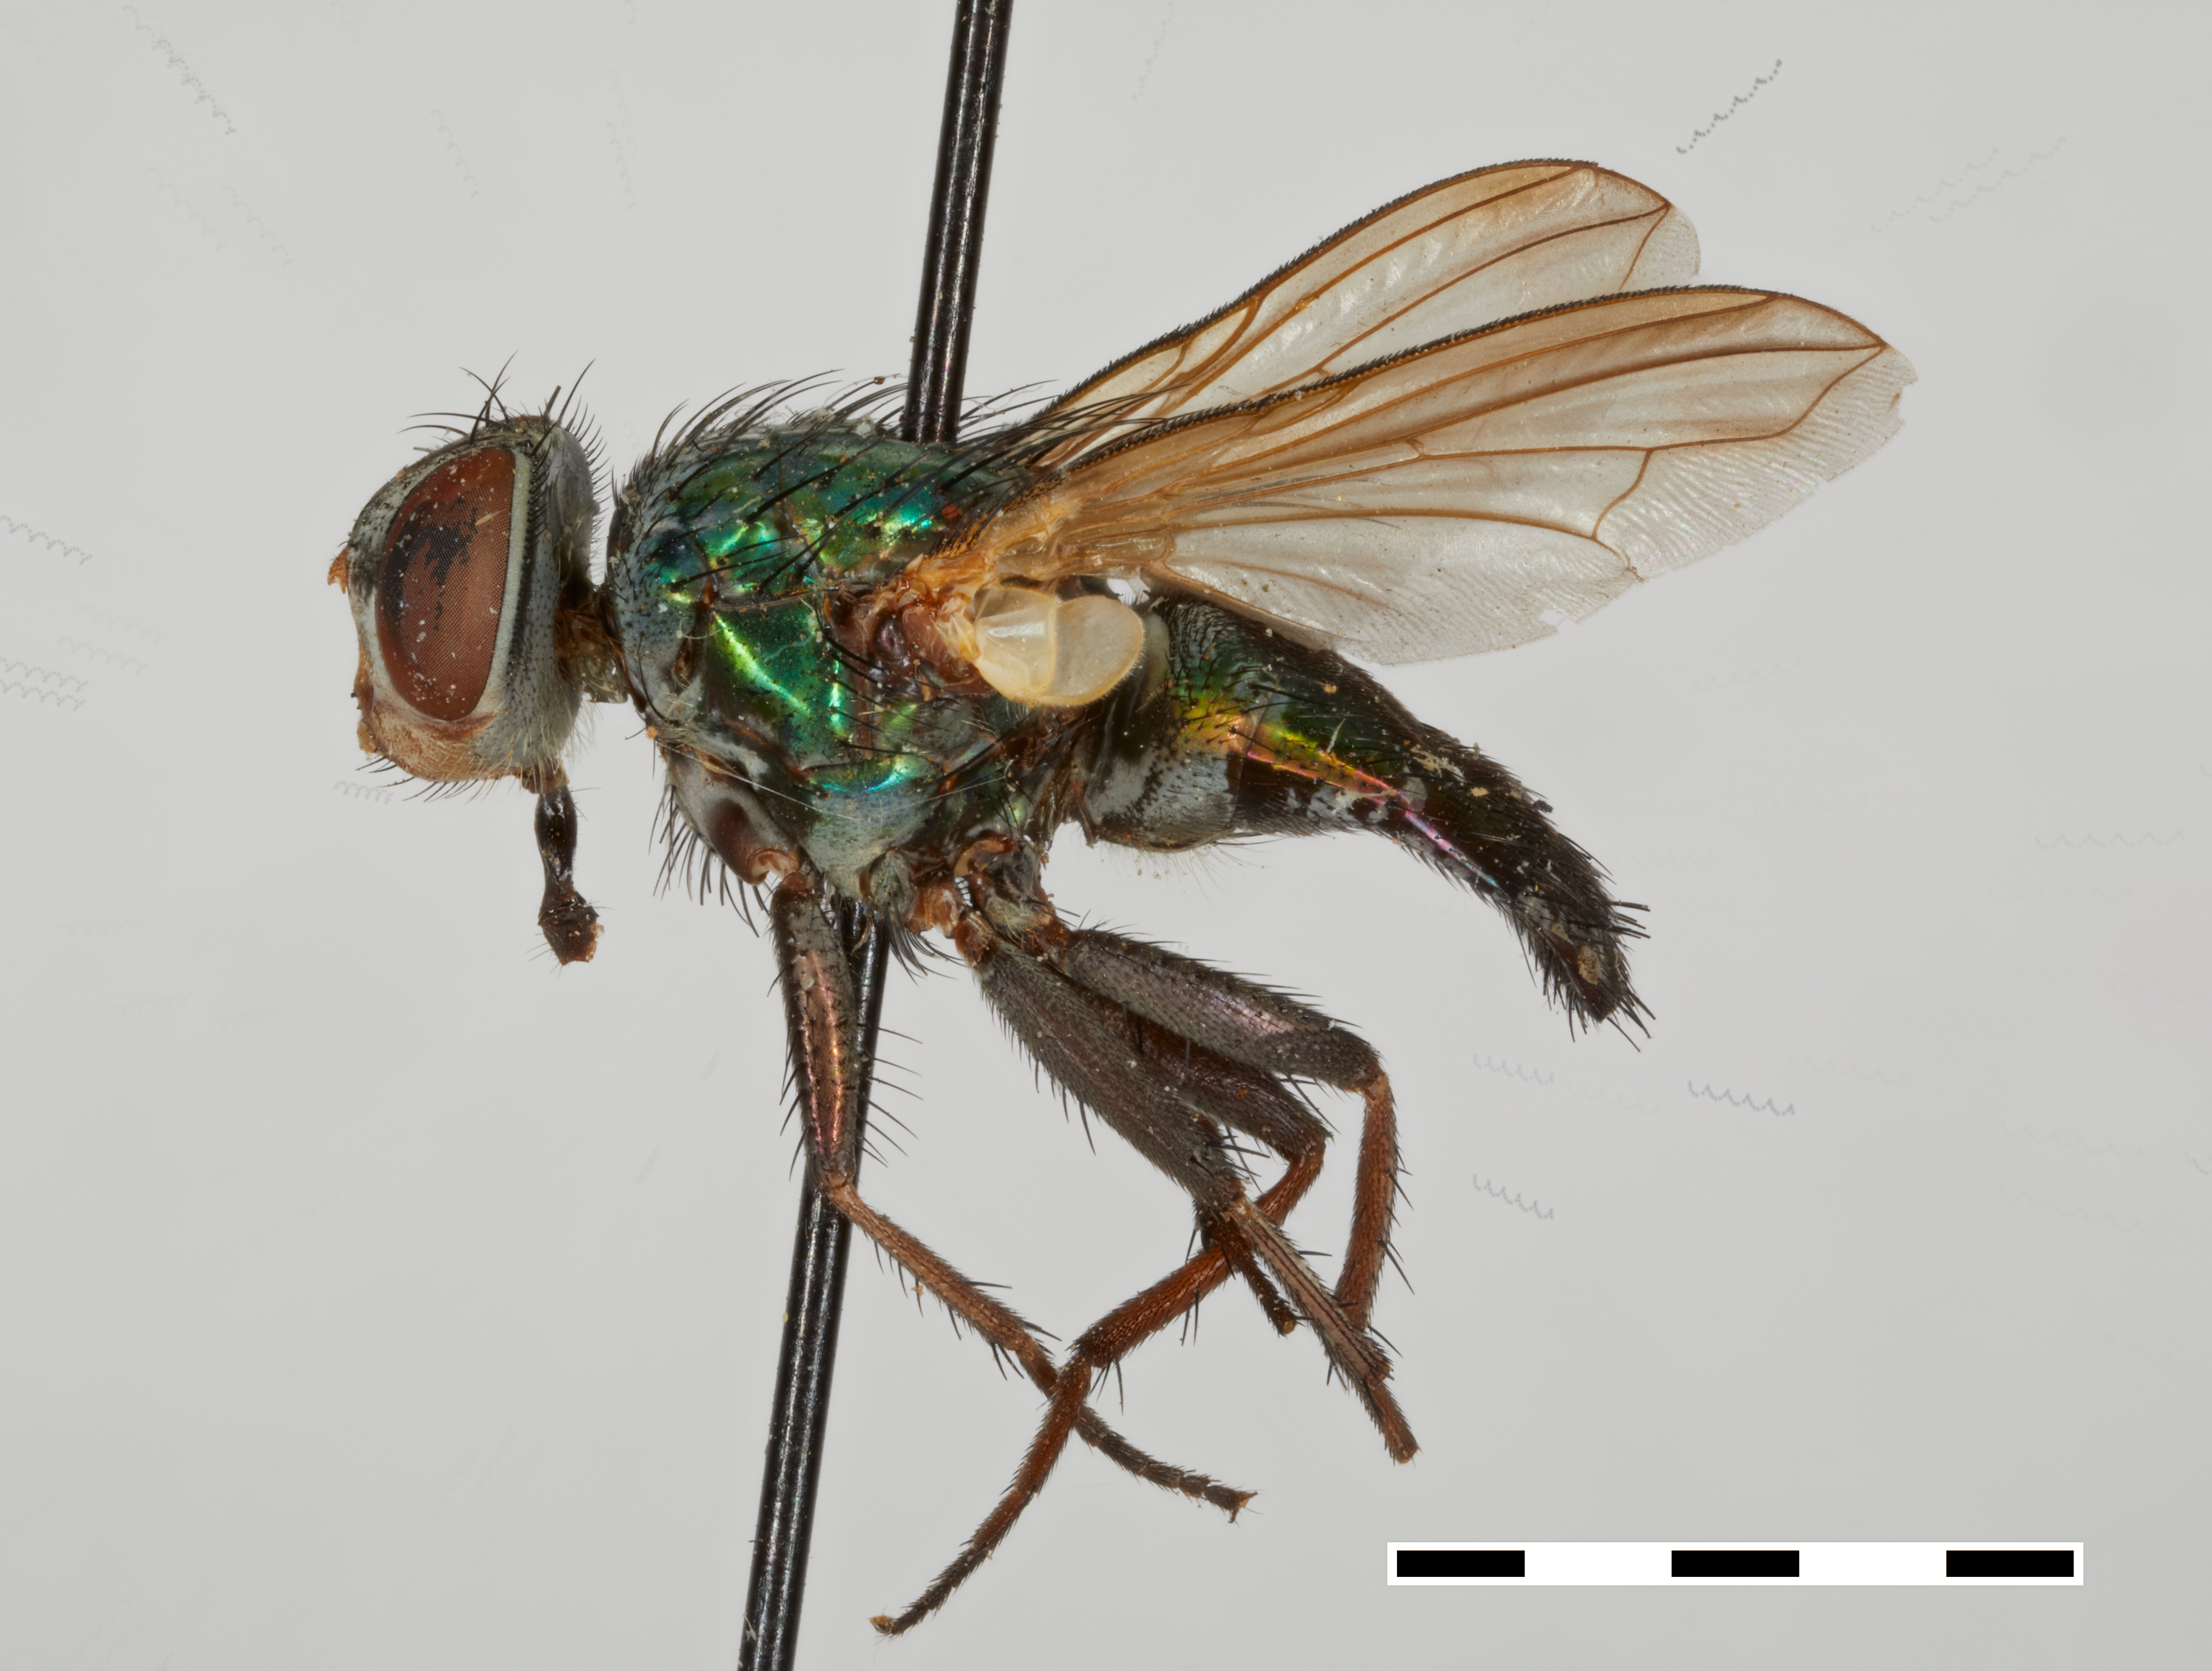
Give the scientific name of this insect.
Idiopsis buccata (also Strongyloneura buccata)
